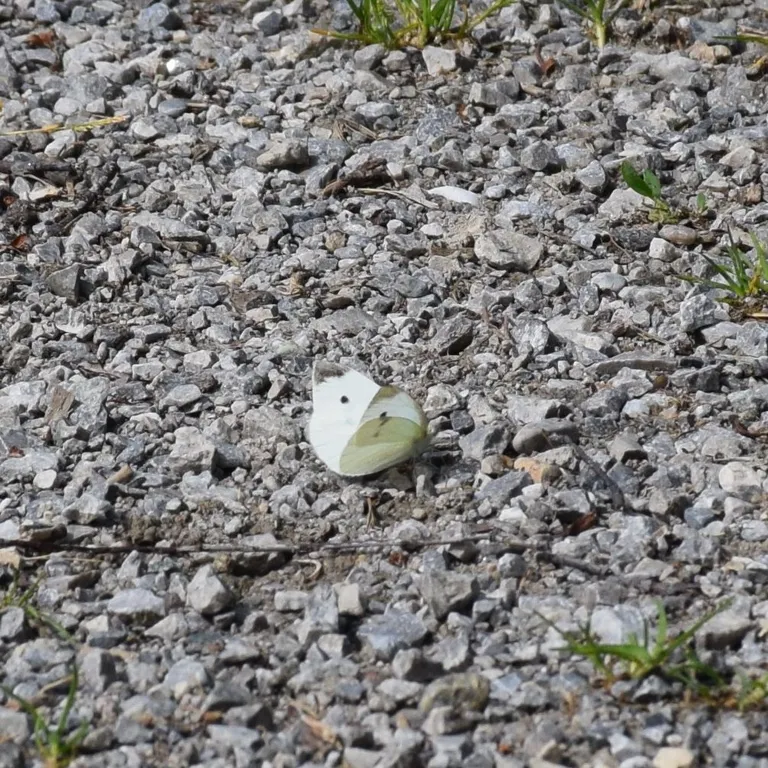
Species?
Pieris rapae
